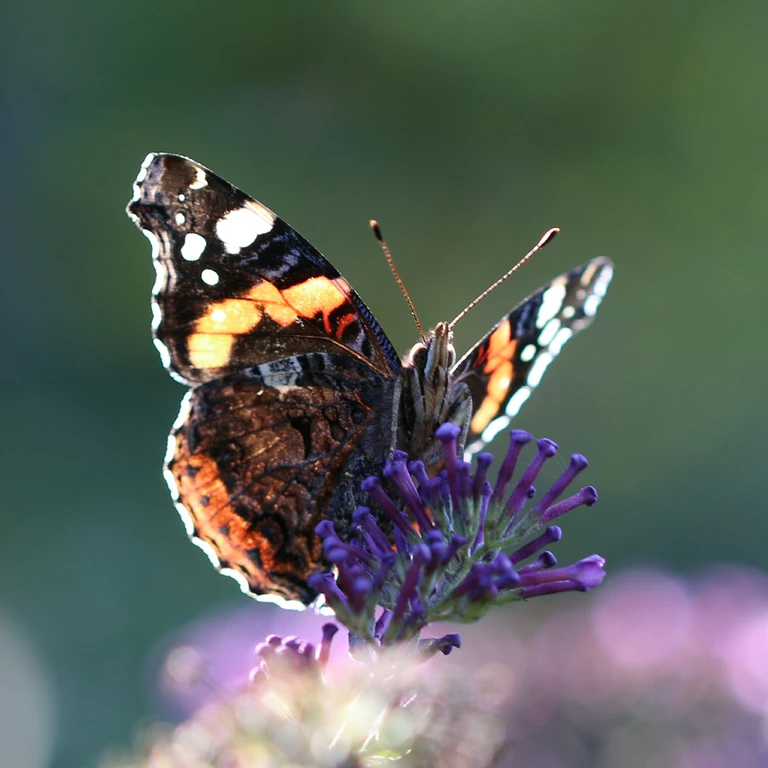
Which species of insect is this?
Vanessa atalanta
